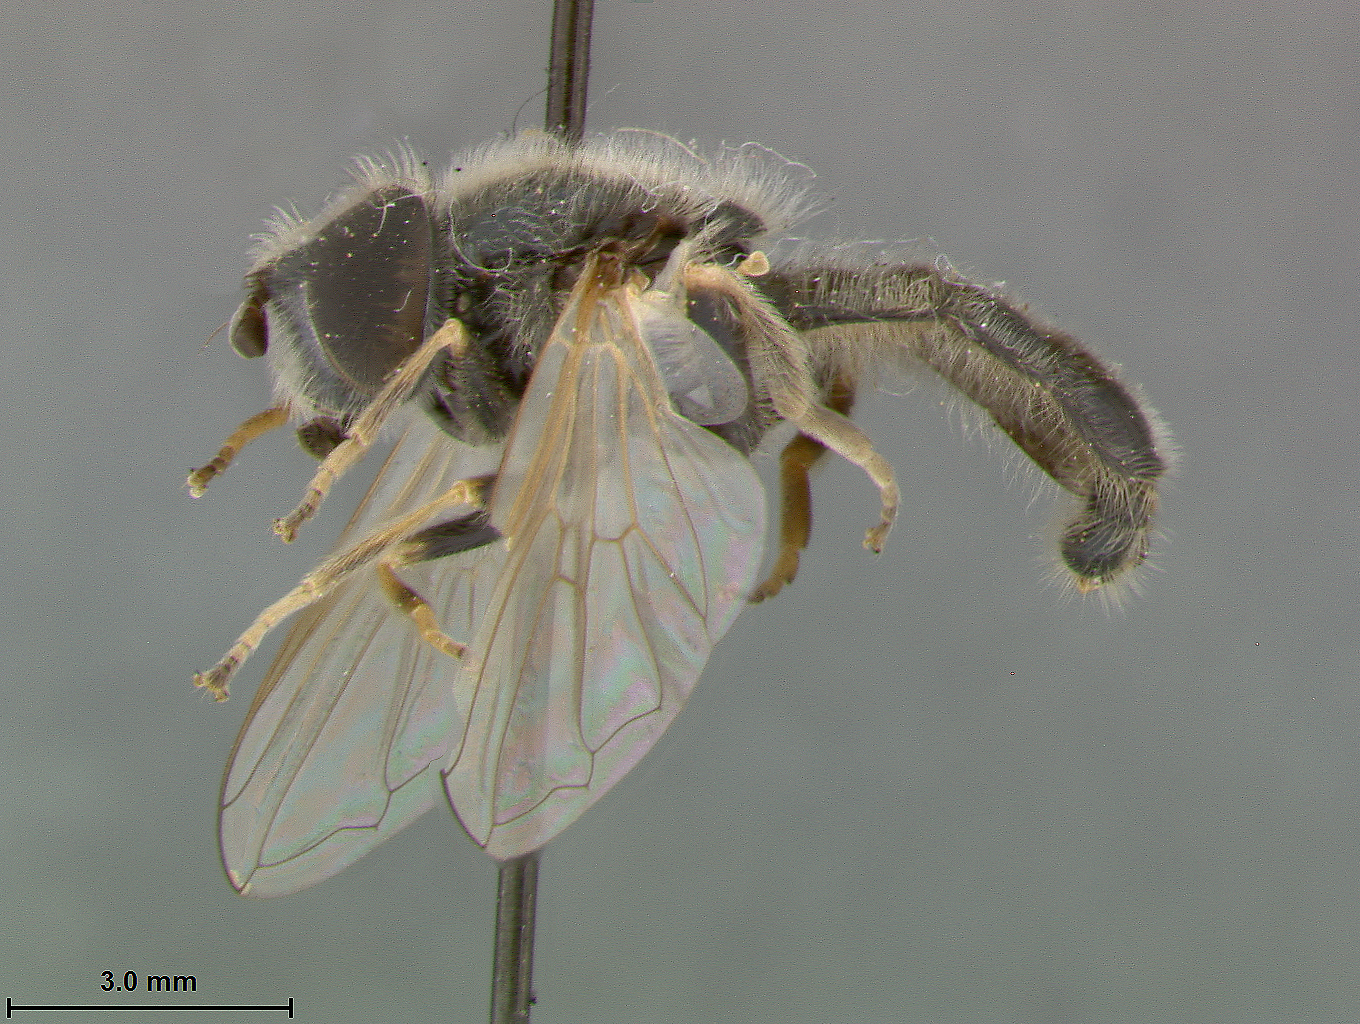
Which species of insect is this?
Pipiza cribbeni
